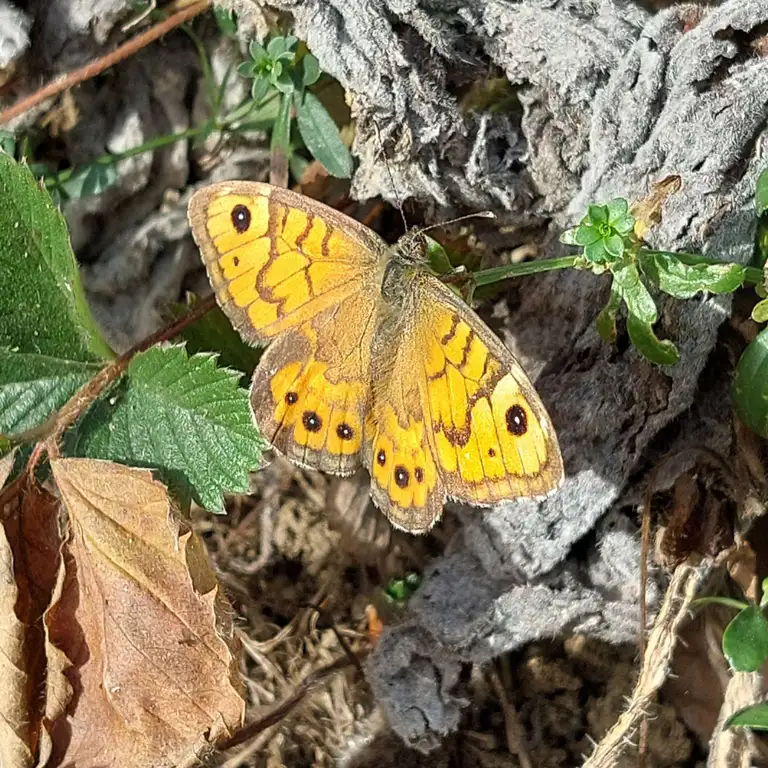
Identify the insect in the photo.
Lasiommata megera (also Pararge megera)
